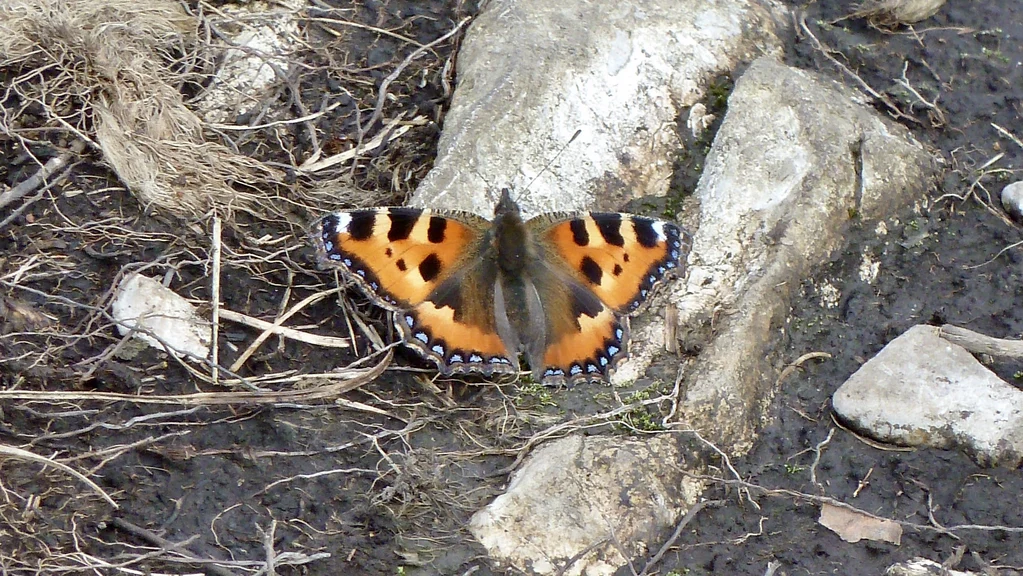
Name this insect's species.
Aglais urticae
